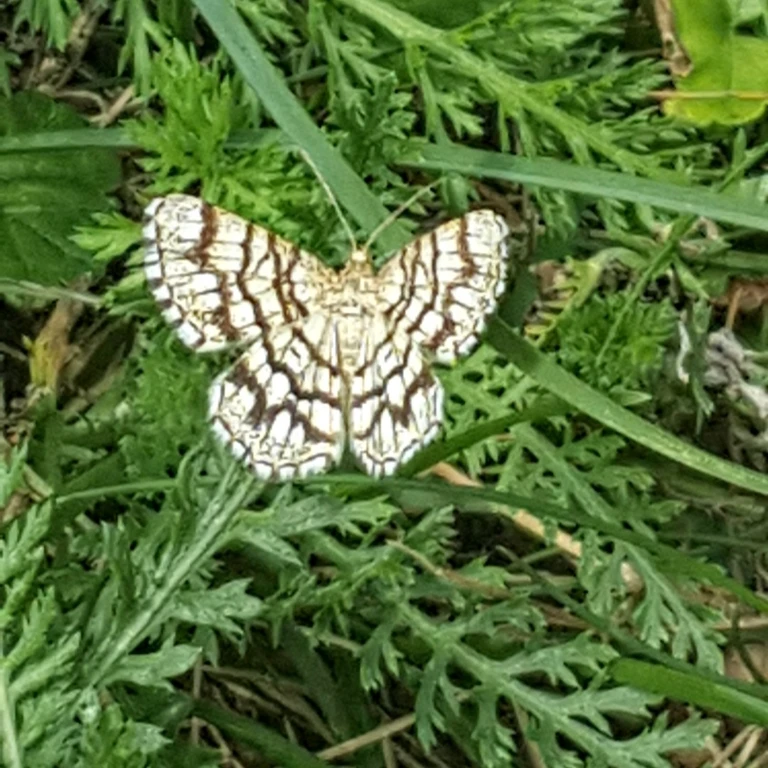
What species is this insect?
Chiasmia clathrata
